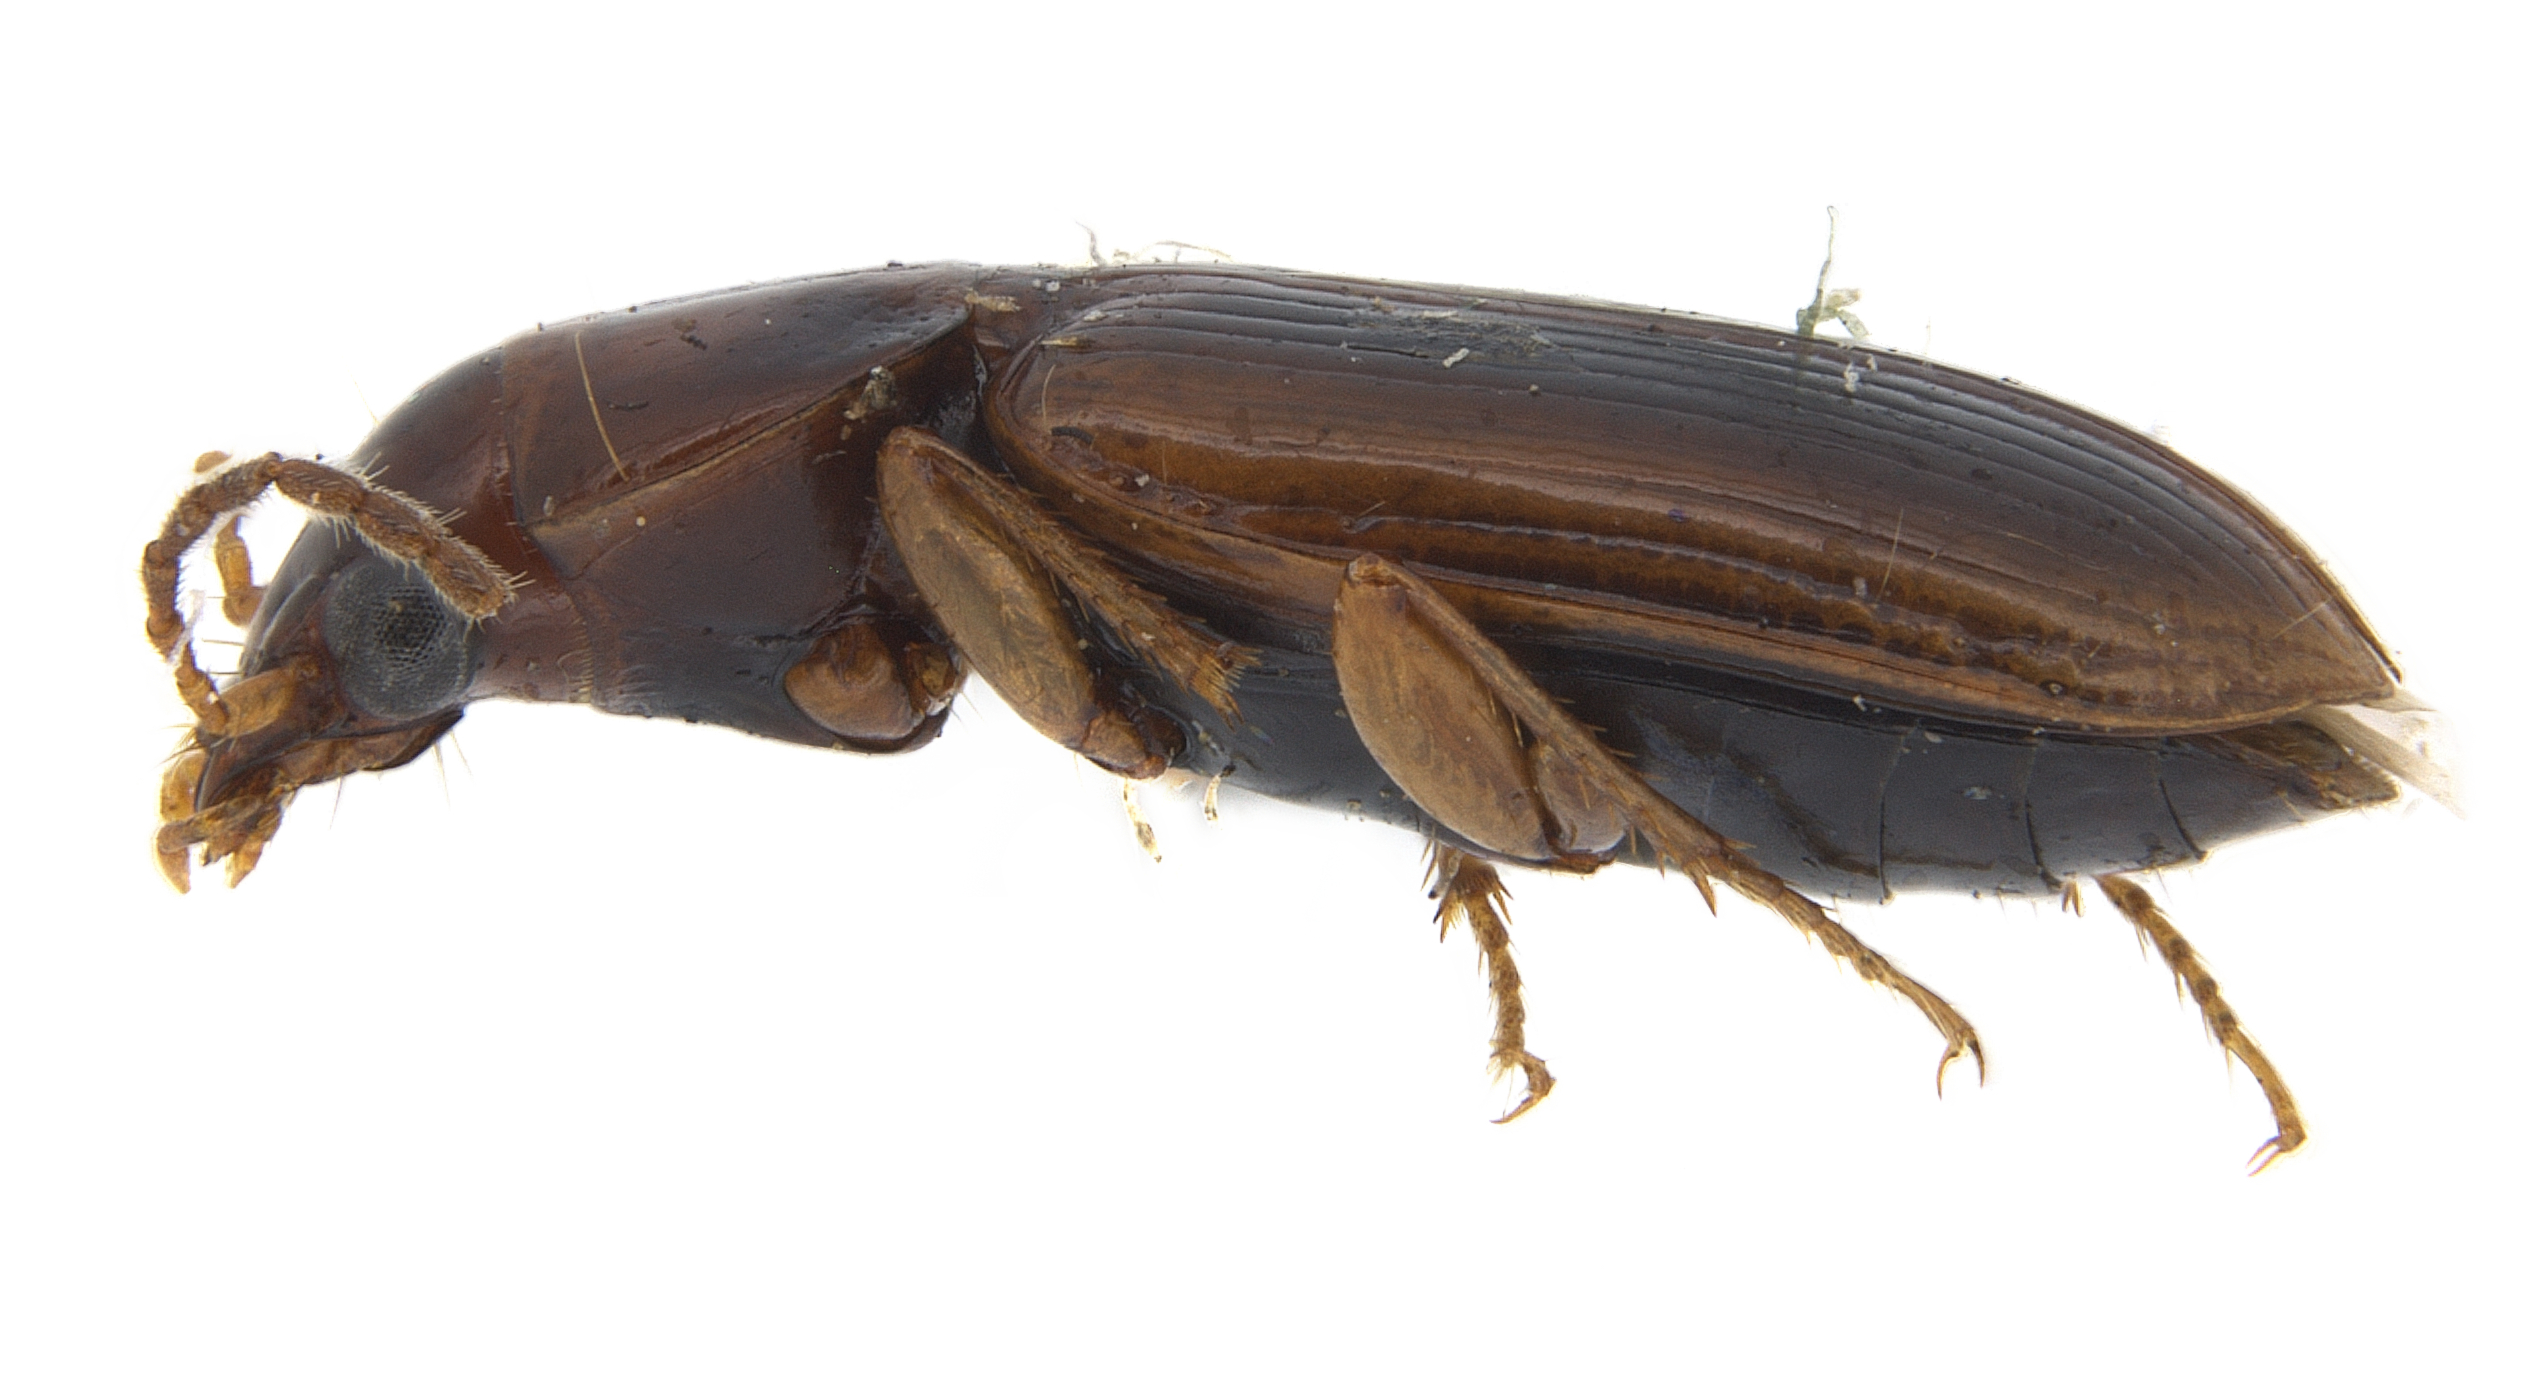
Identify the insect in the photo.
Bradycellus rupestris
